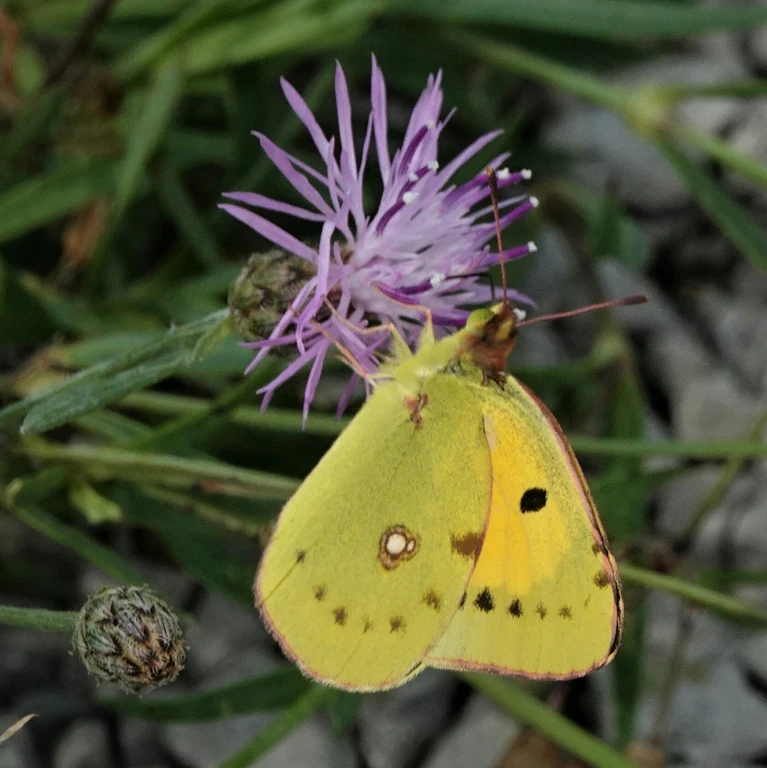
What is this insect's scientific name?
Colias croceus
